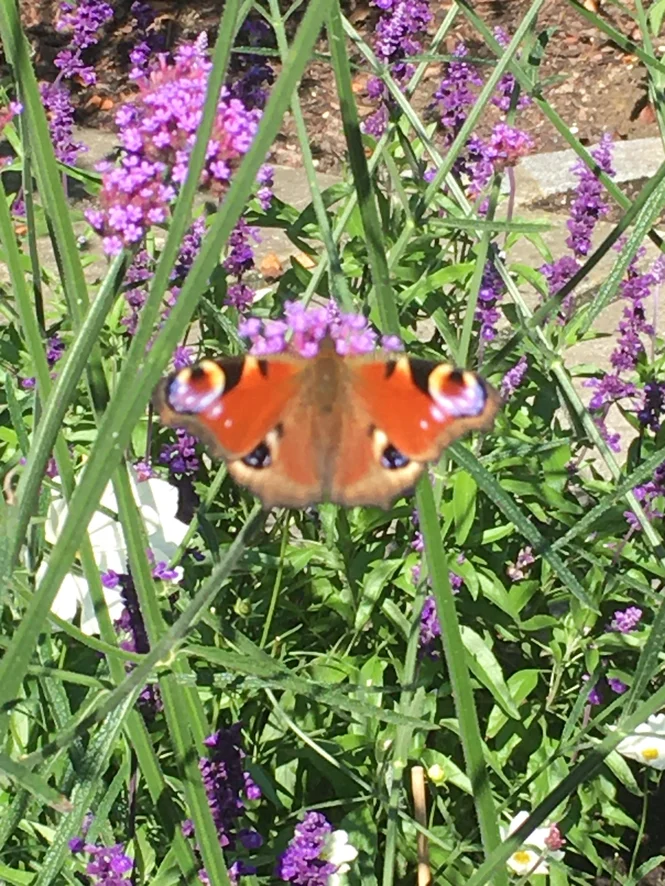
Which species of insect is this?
Aglais io
